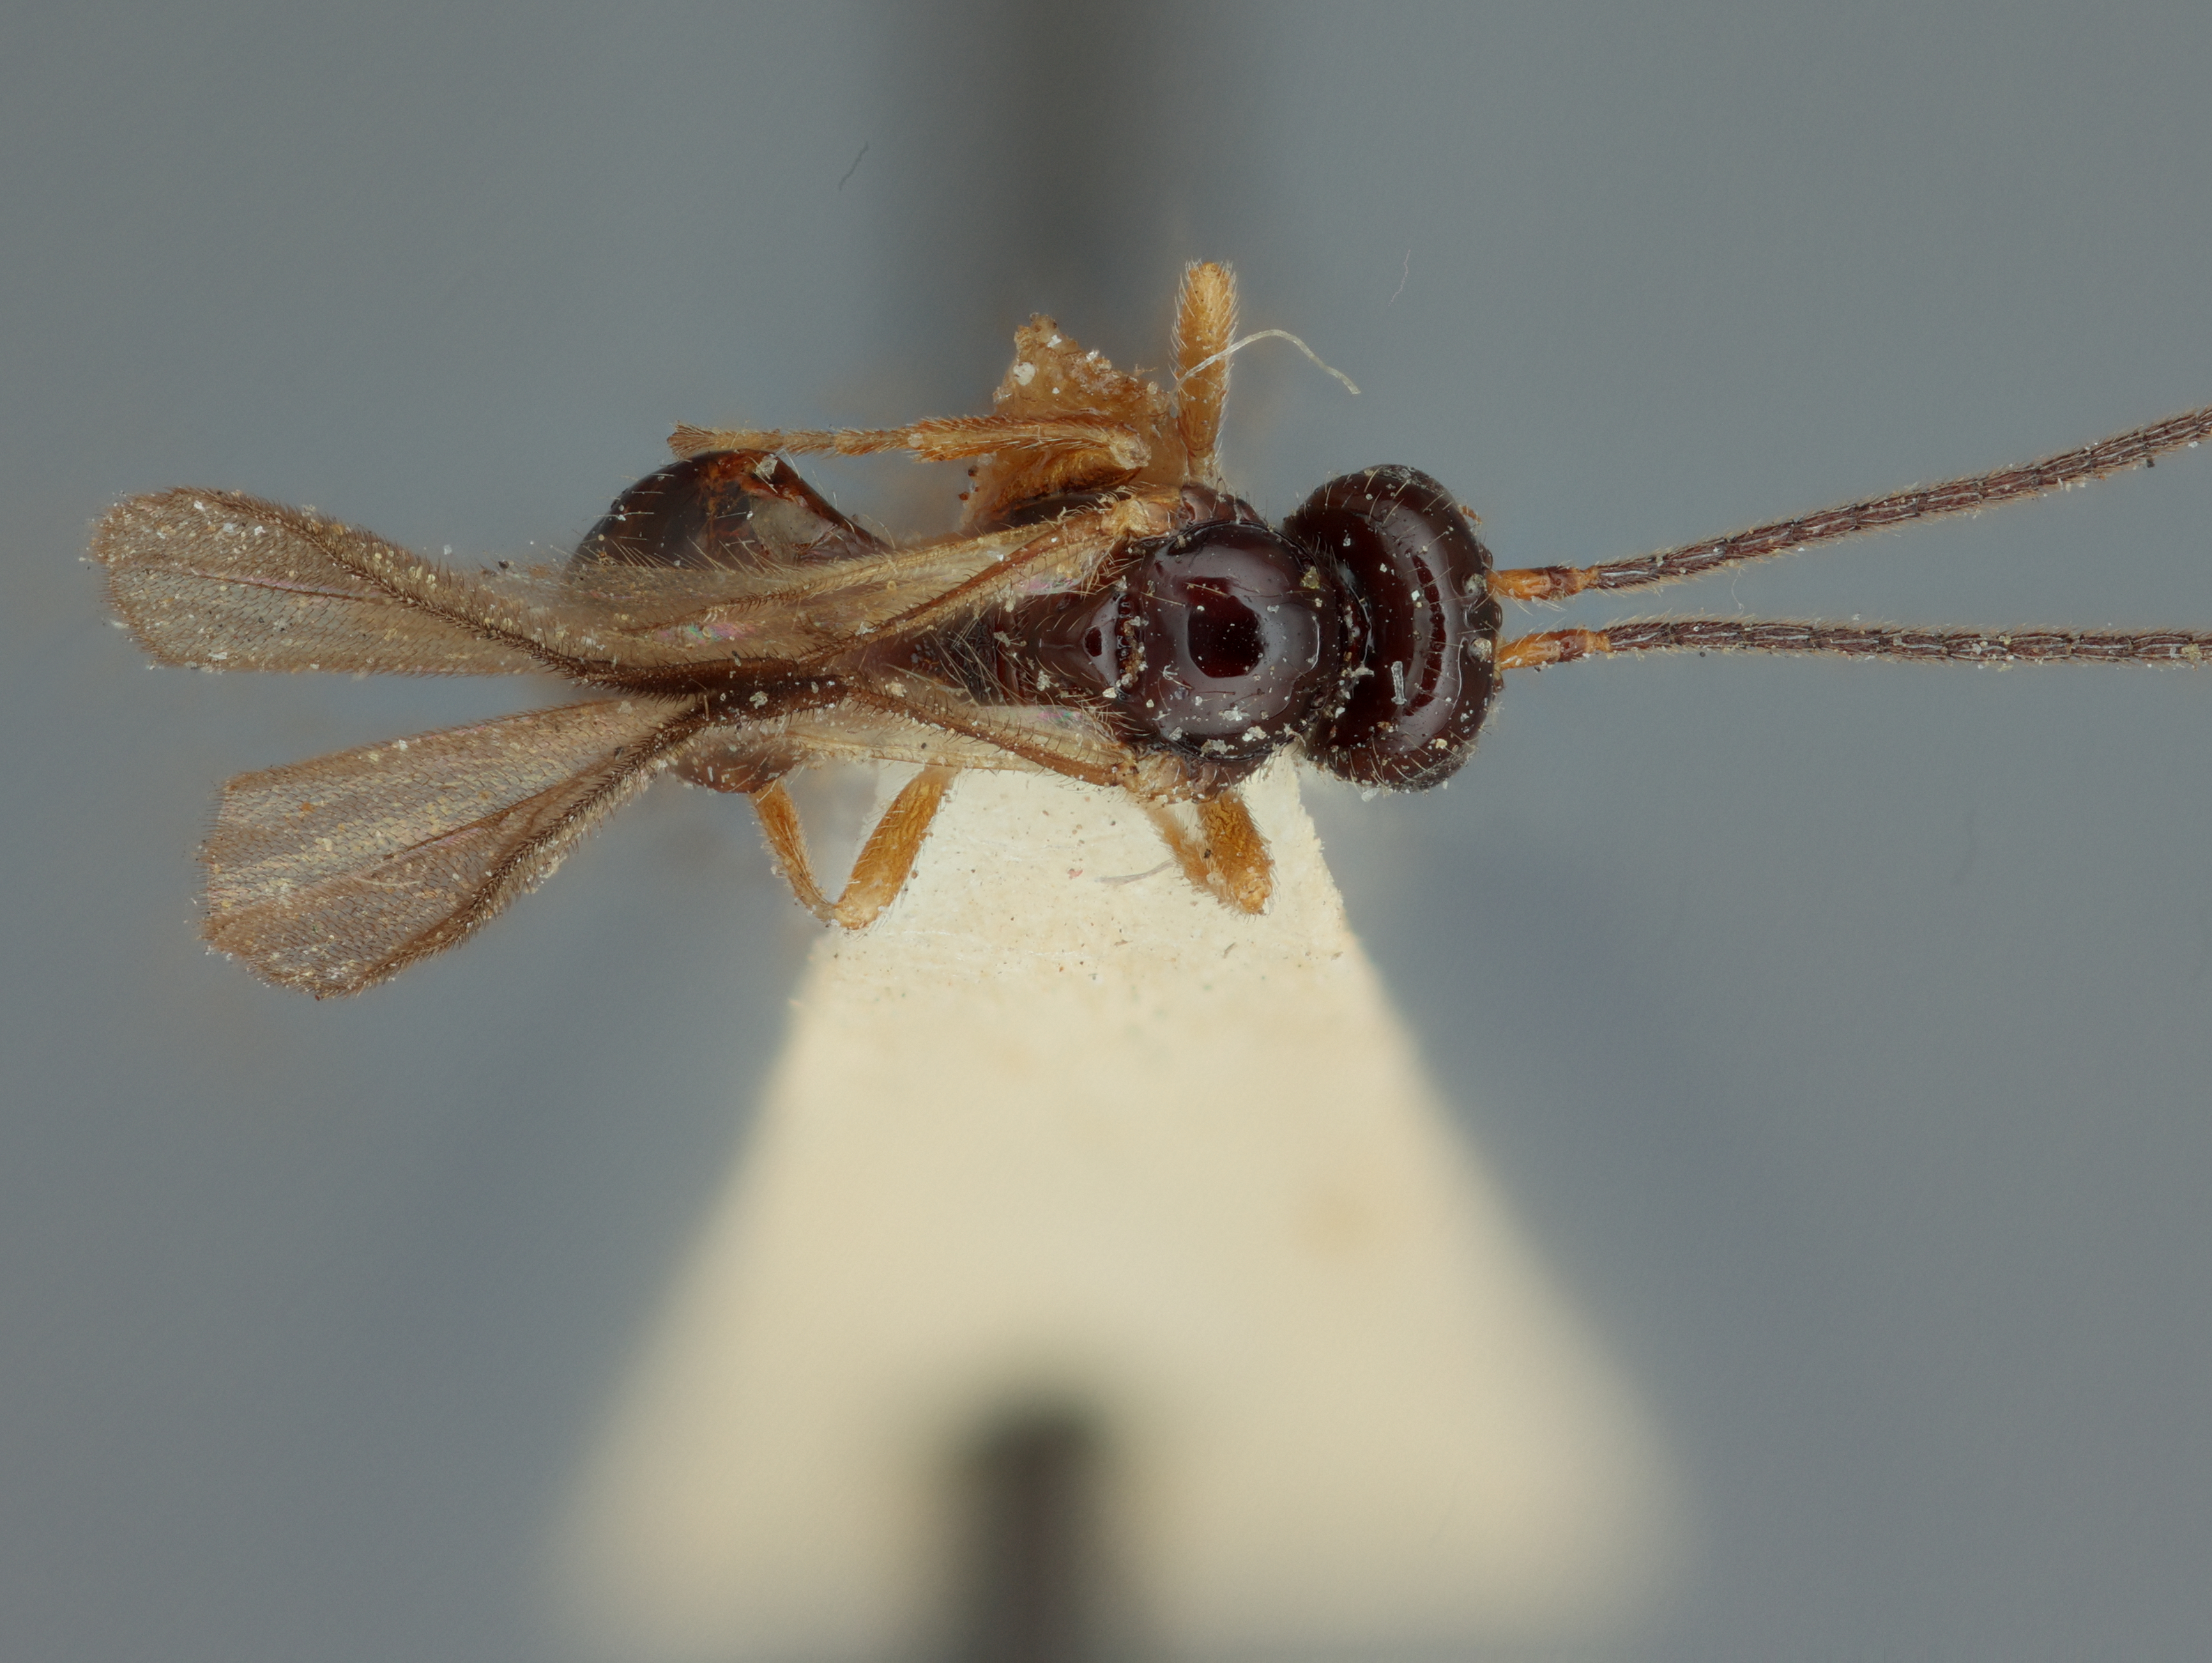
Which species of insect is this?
Opius foutsi
